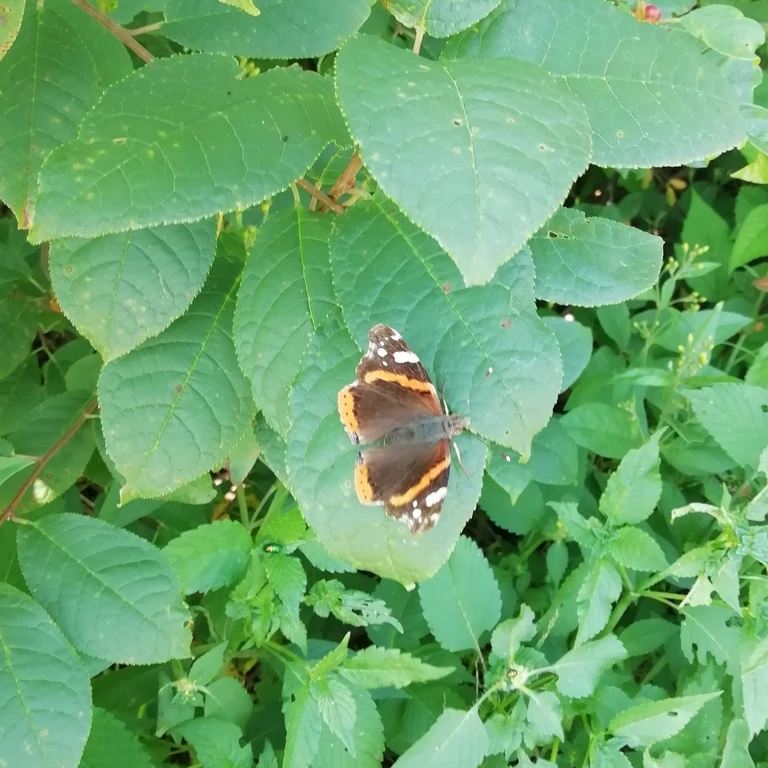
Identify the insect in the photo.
Vanessa atalanta
